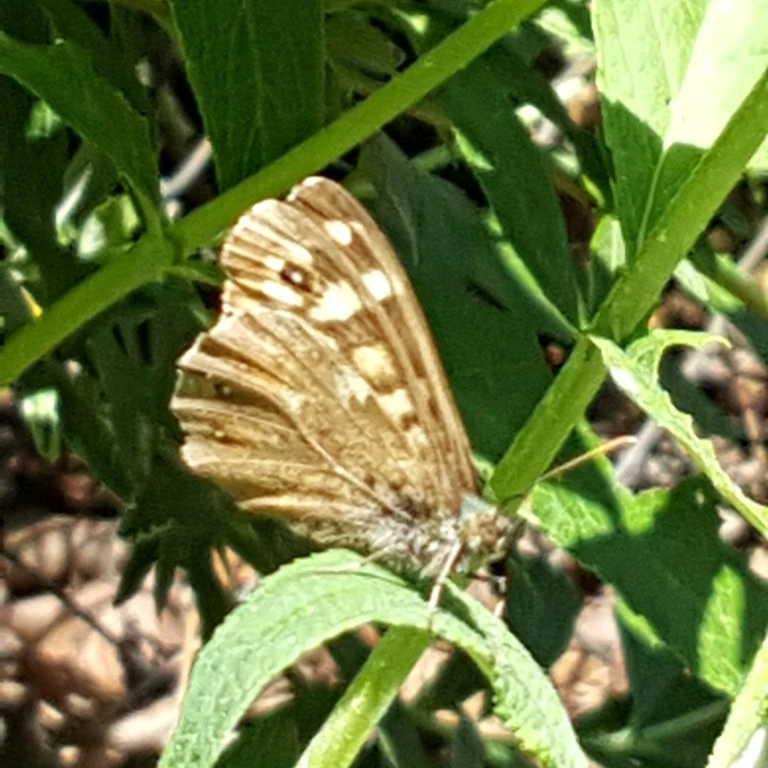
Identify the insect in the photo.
Pararge aegeria
